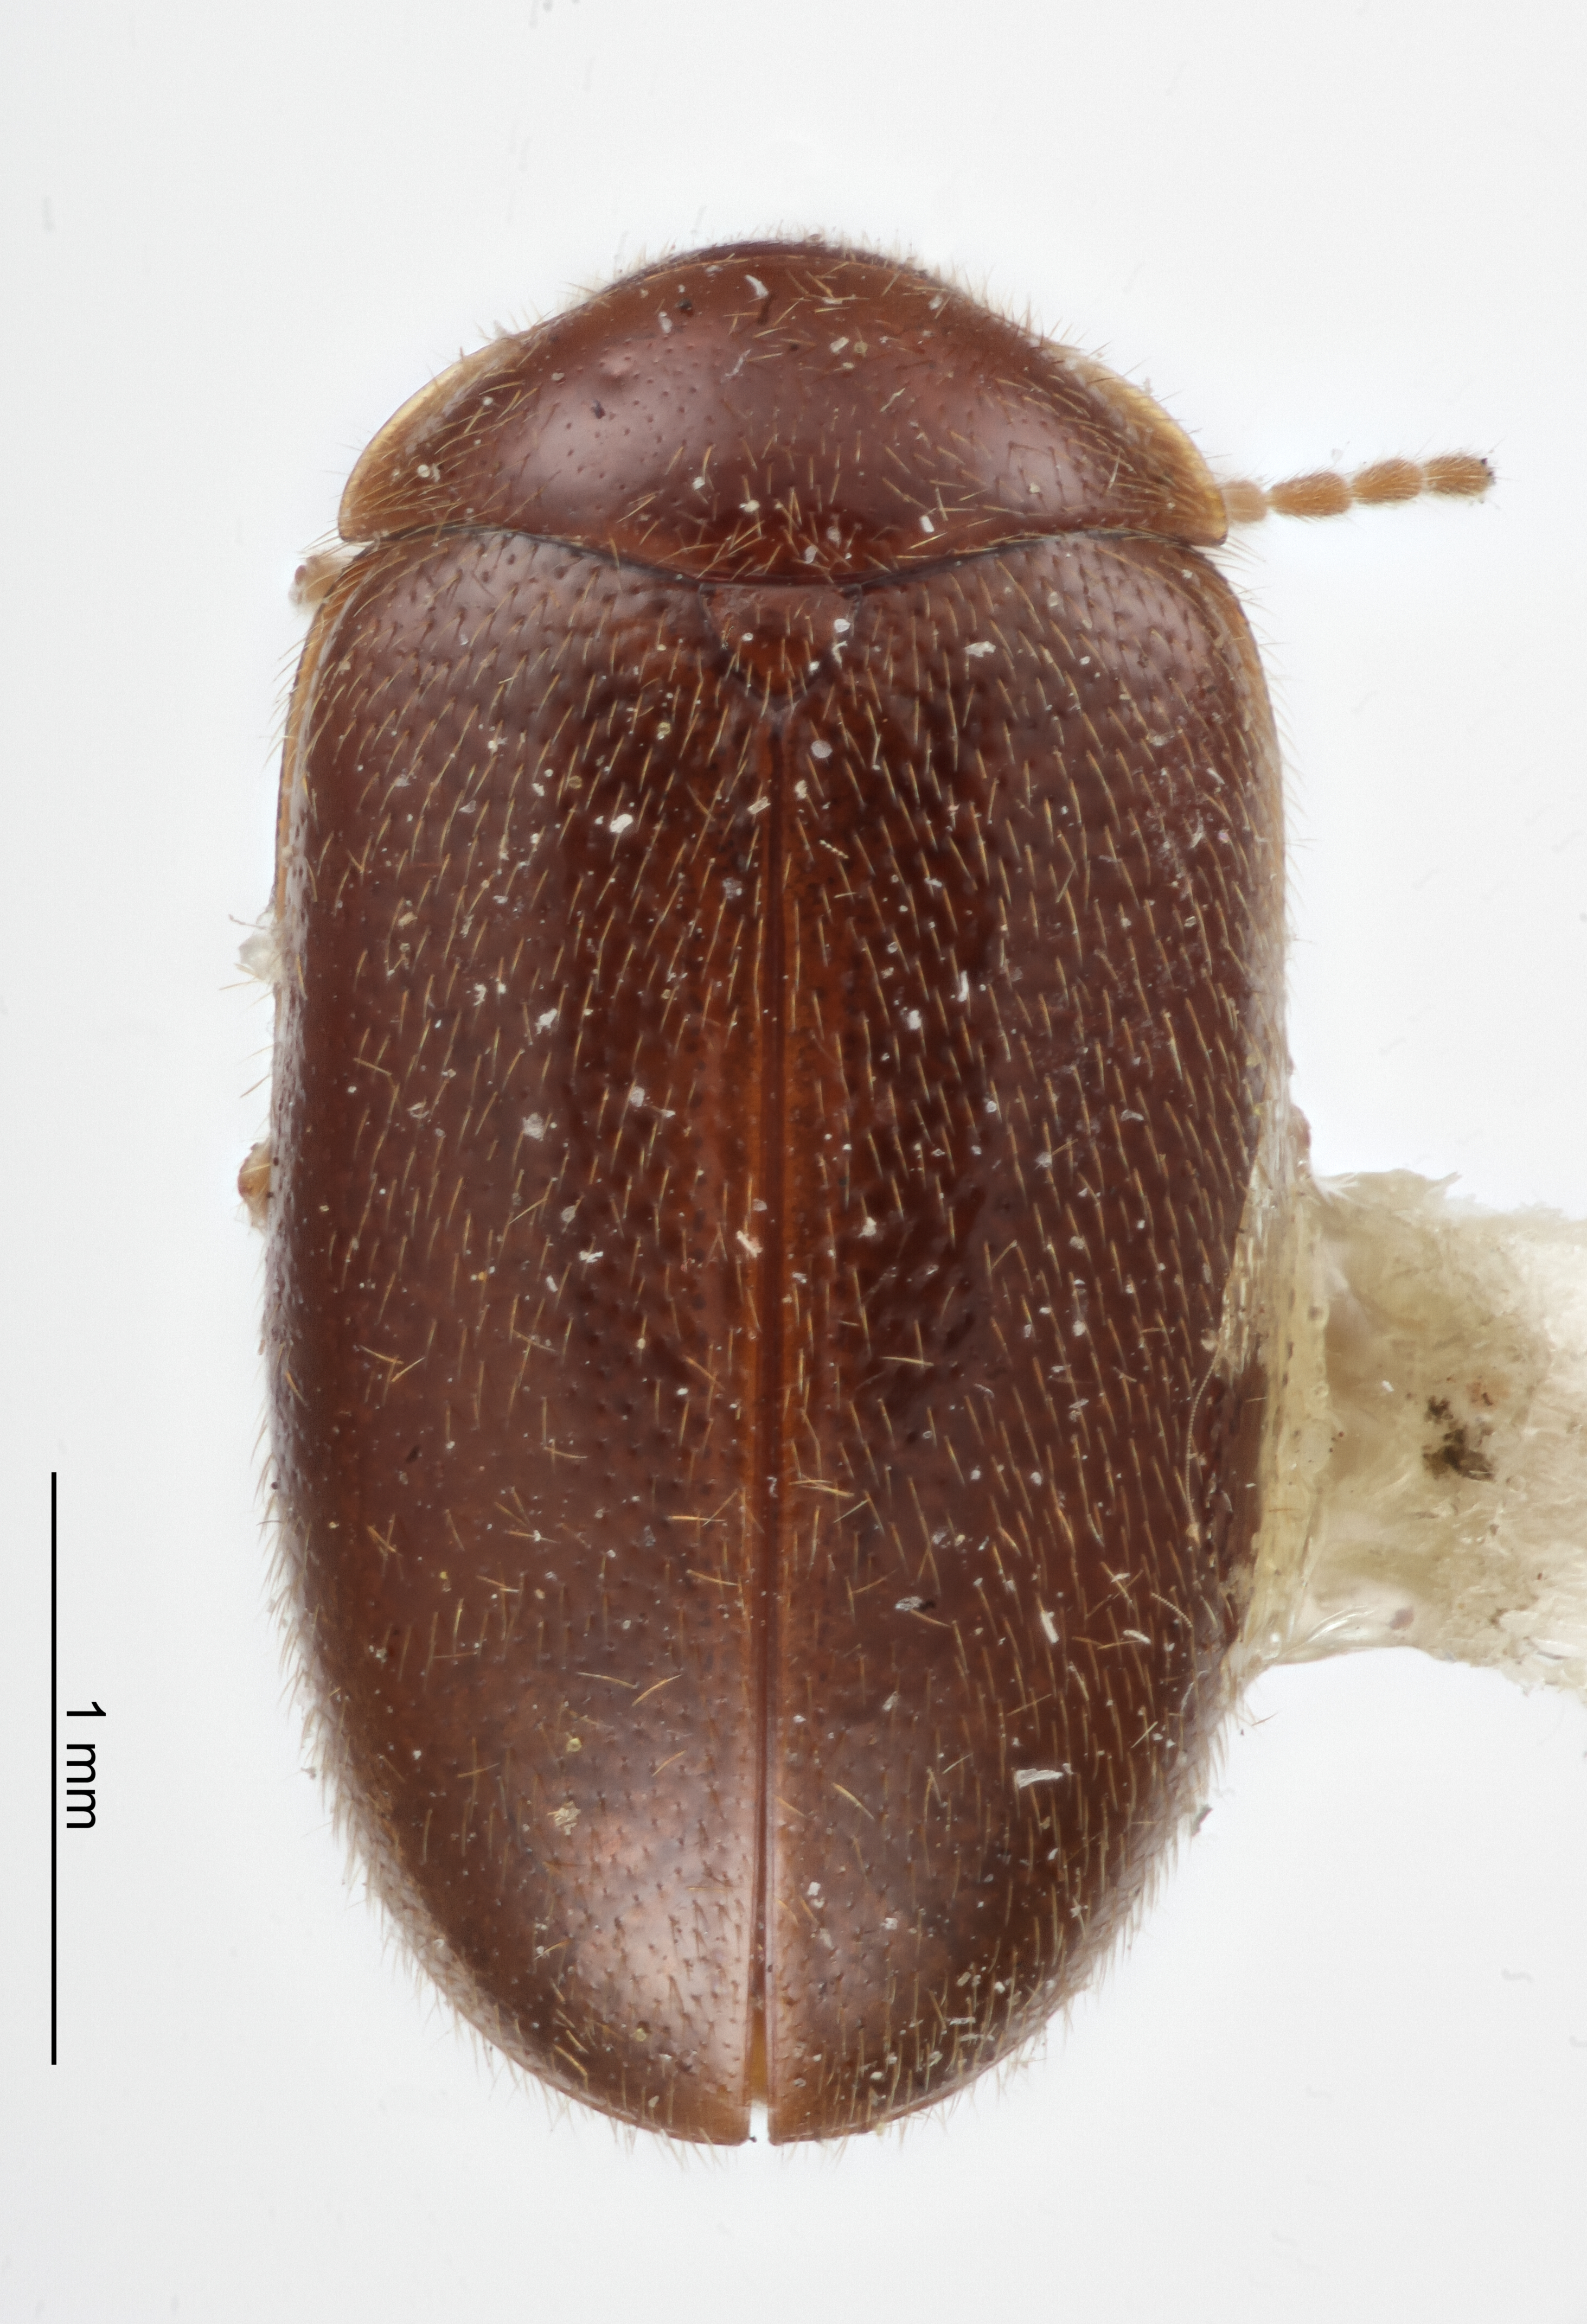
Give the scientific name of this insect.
Cyphon arcuatus
